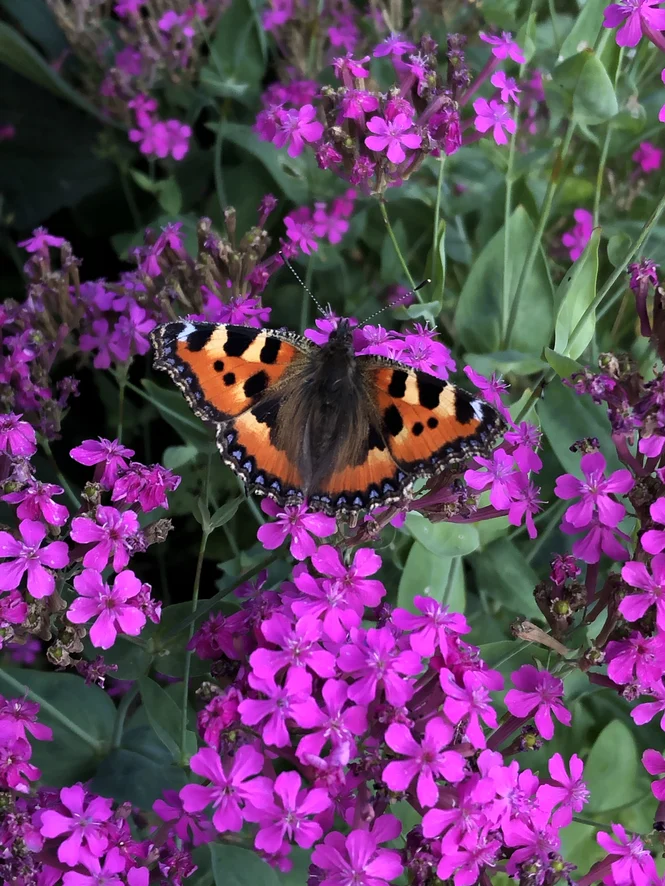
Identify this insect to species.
Aglais urticae
